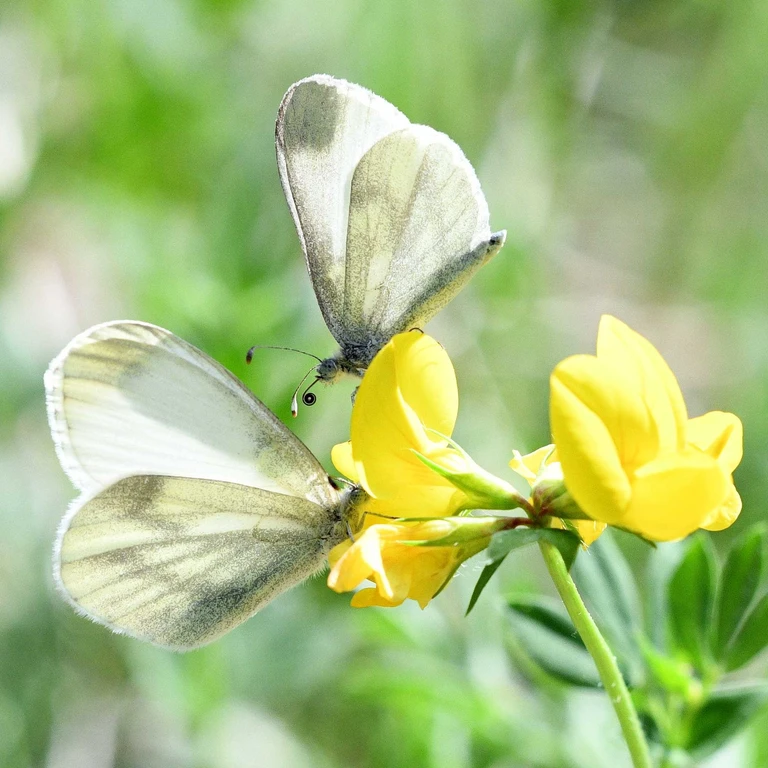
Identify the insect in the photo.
Leptidea sinapis/juvernica
